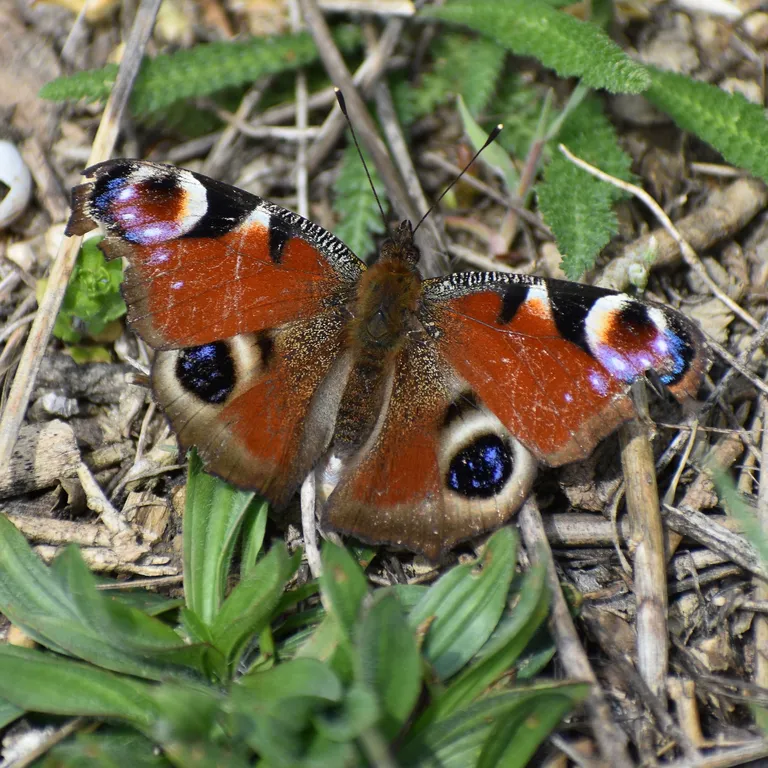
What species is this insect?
Aglais io
